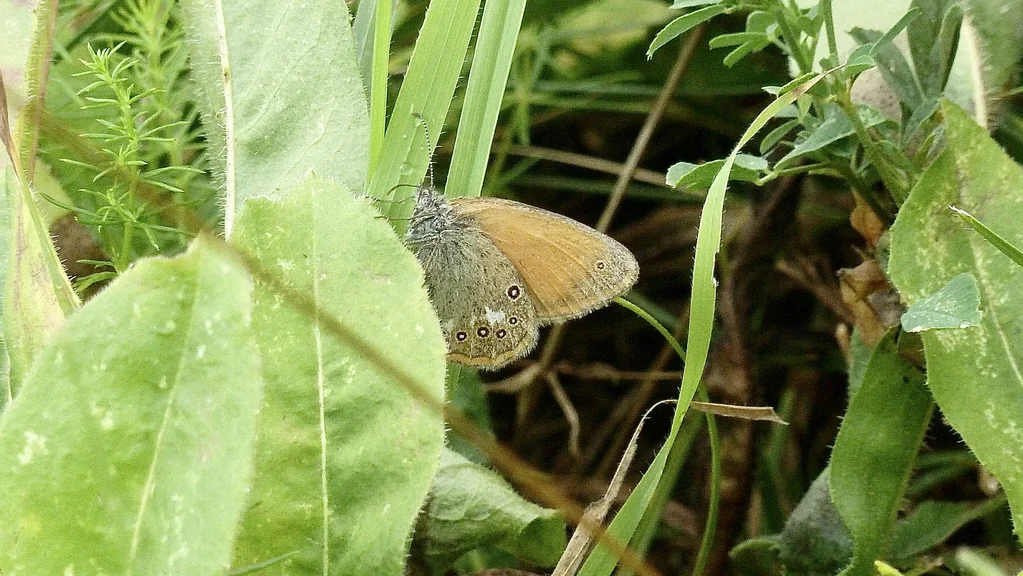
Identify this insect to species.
Coenonympha glycerion (also Coenonympha iphis)
